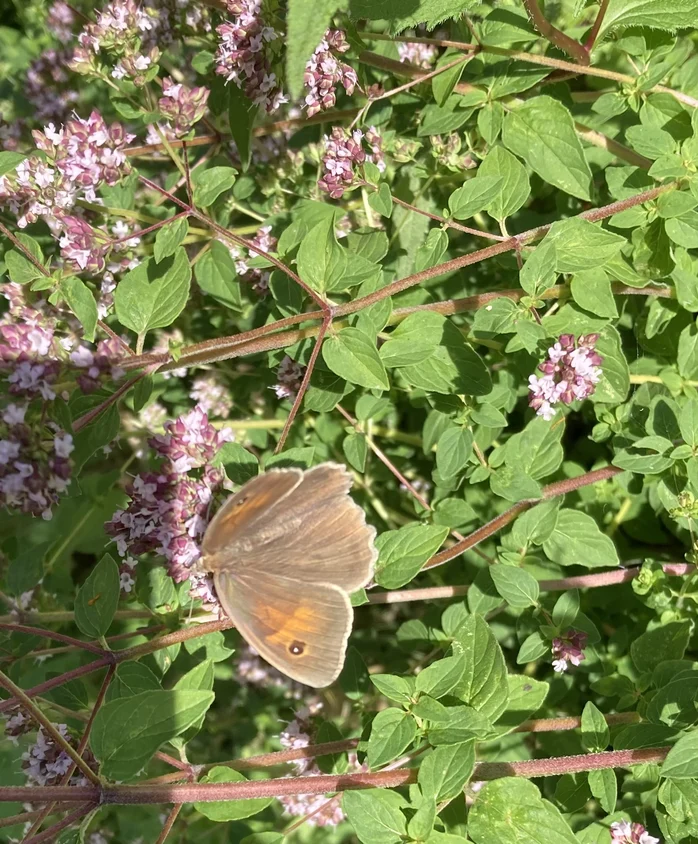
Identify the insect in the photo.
Maniola jurtina
